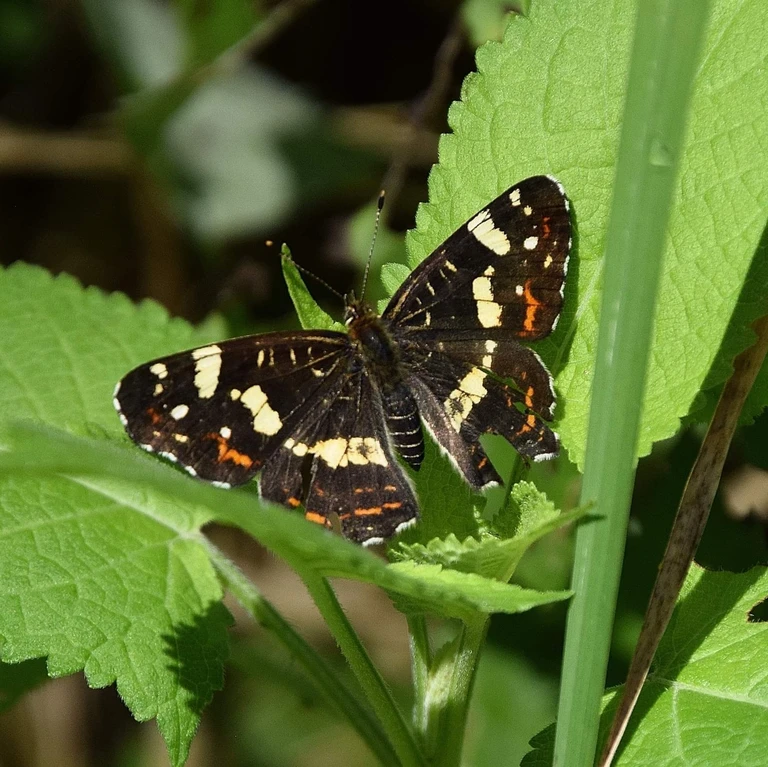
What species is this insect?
Araschnia levana
